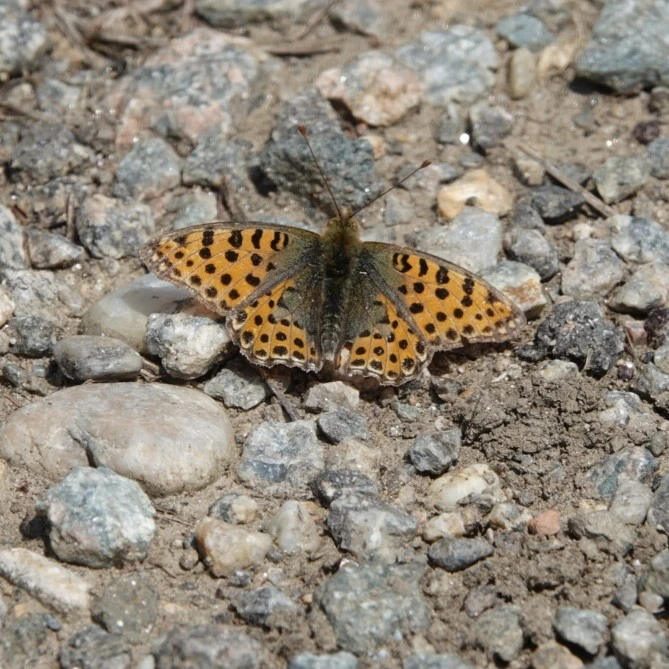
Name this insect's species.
Issoria lathonia
